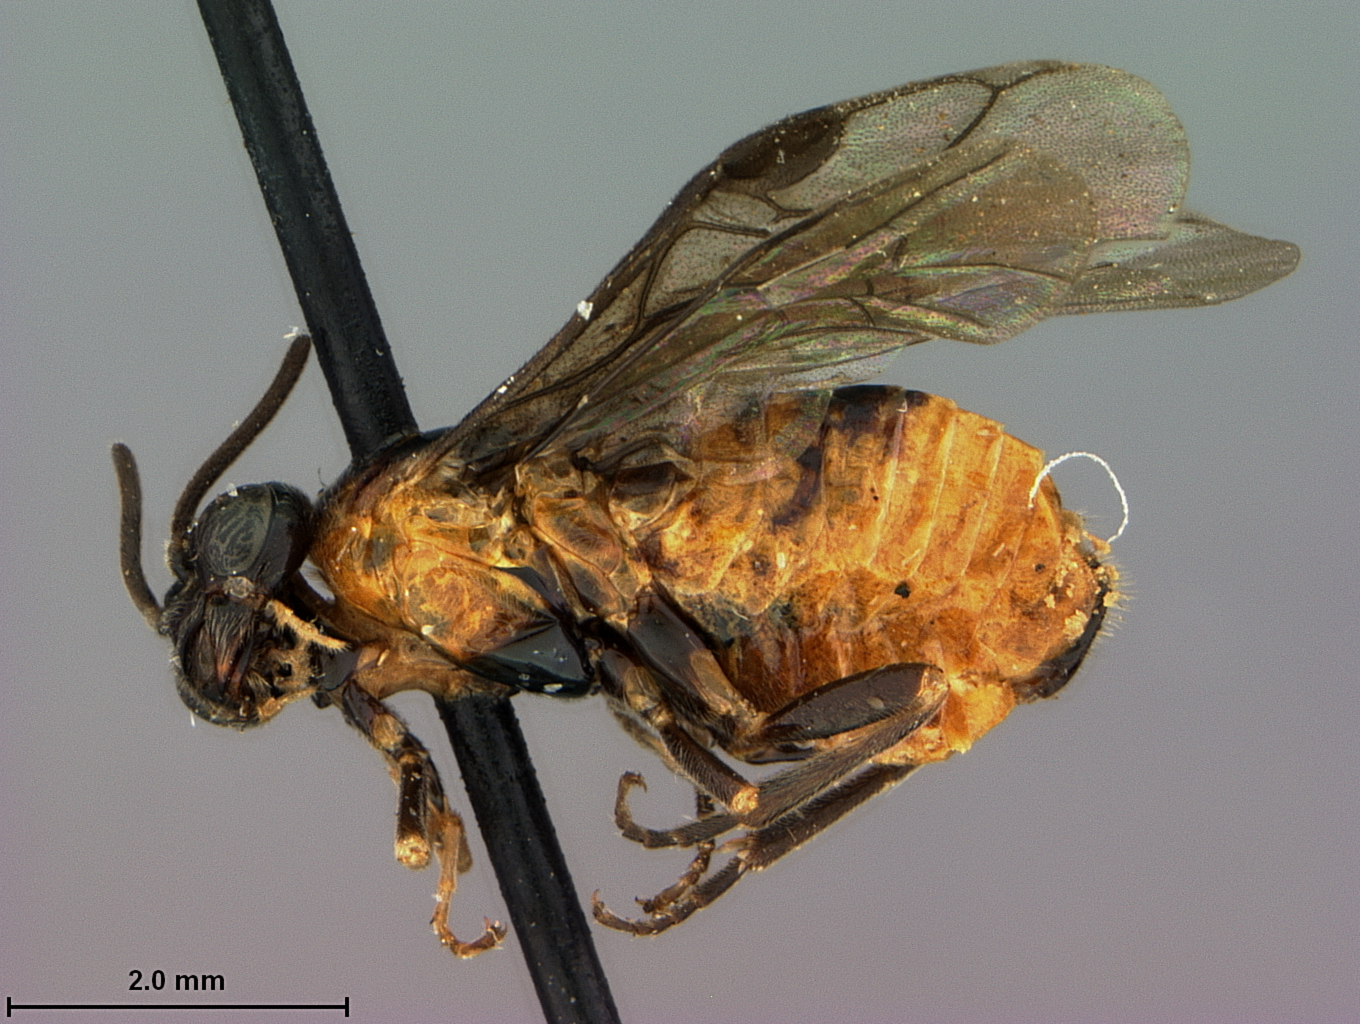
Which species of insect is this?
Ptenus jocus
